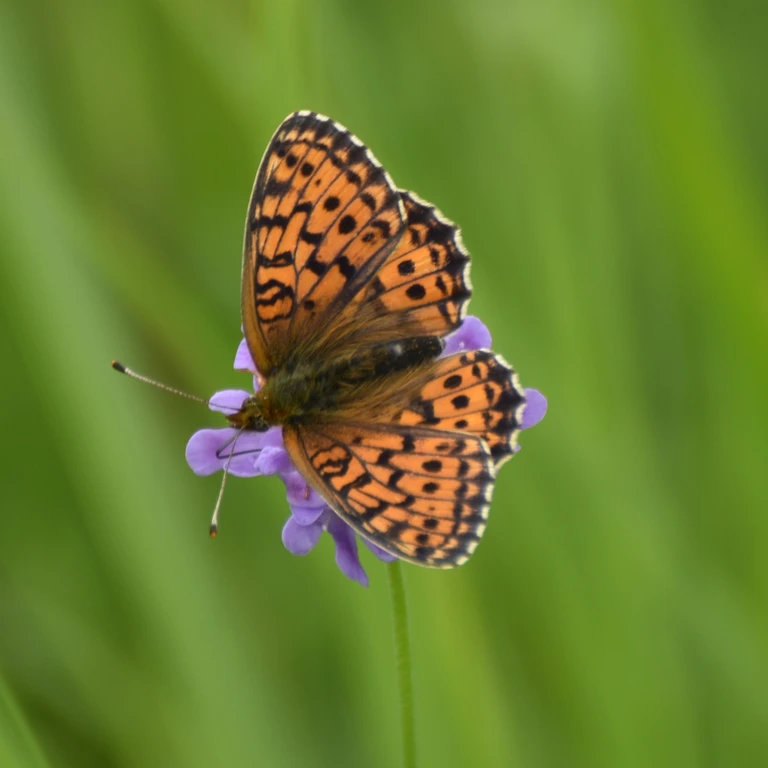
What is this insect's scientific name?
Brenthis ino
